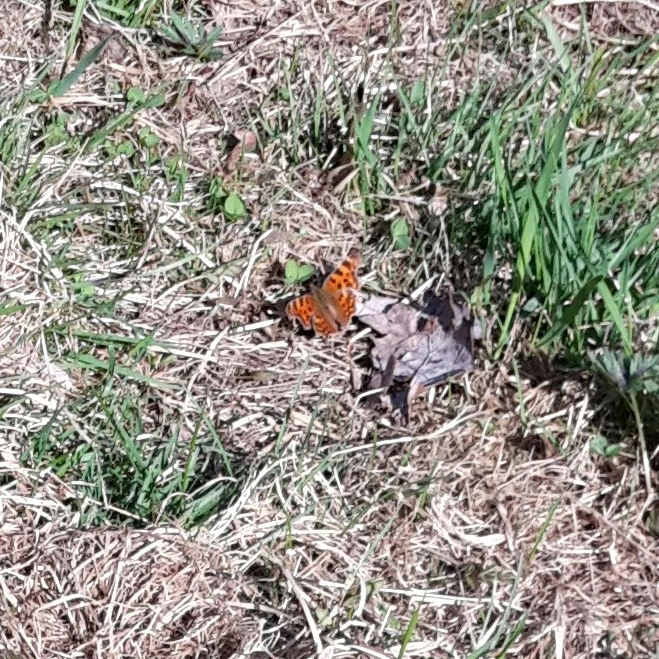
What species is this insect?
Polygonia c-album
